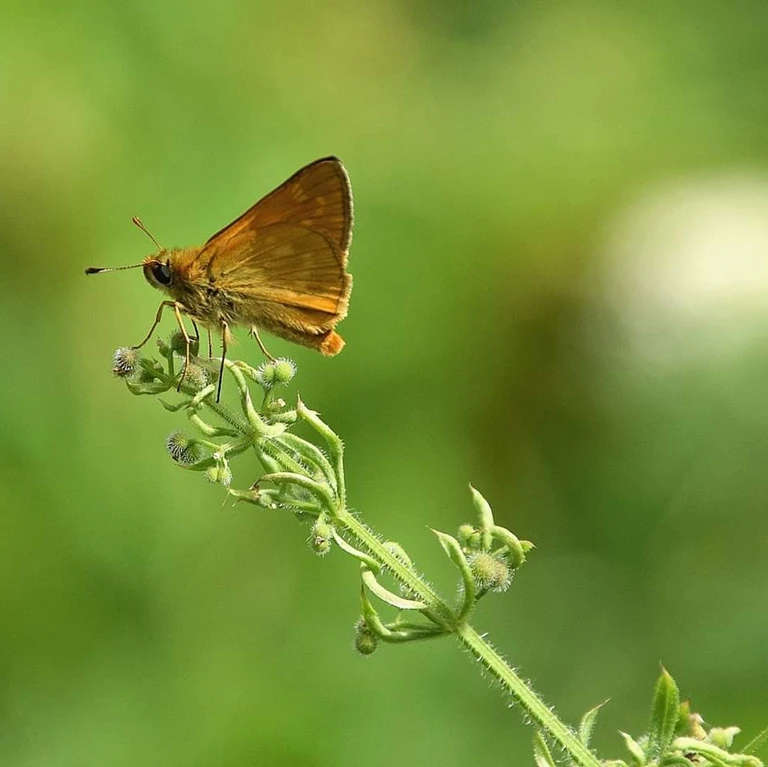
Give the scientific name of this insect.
Ochlodes sylvanus (also Ochlodes venata)
